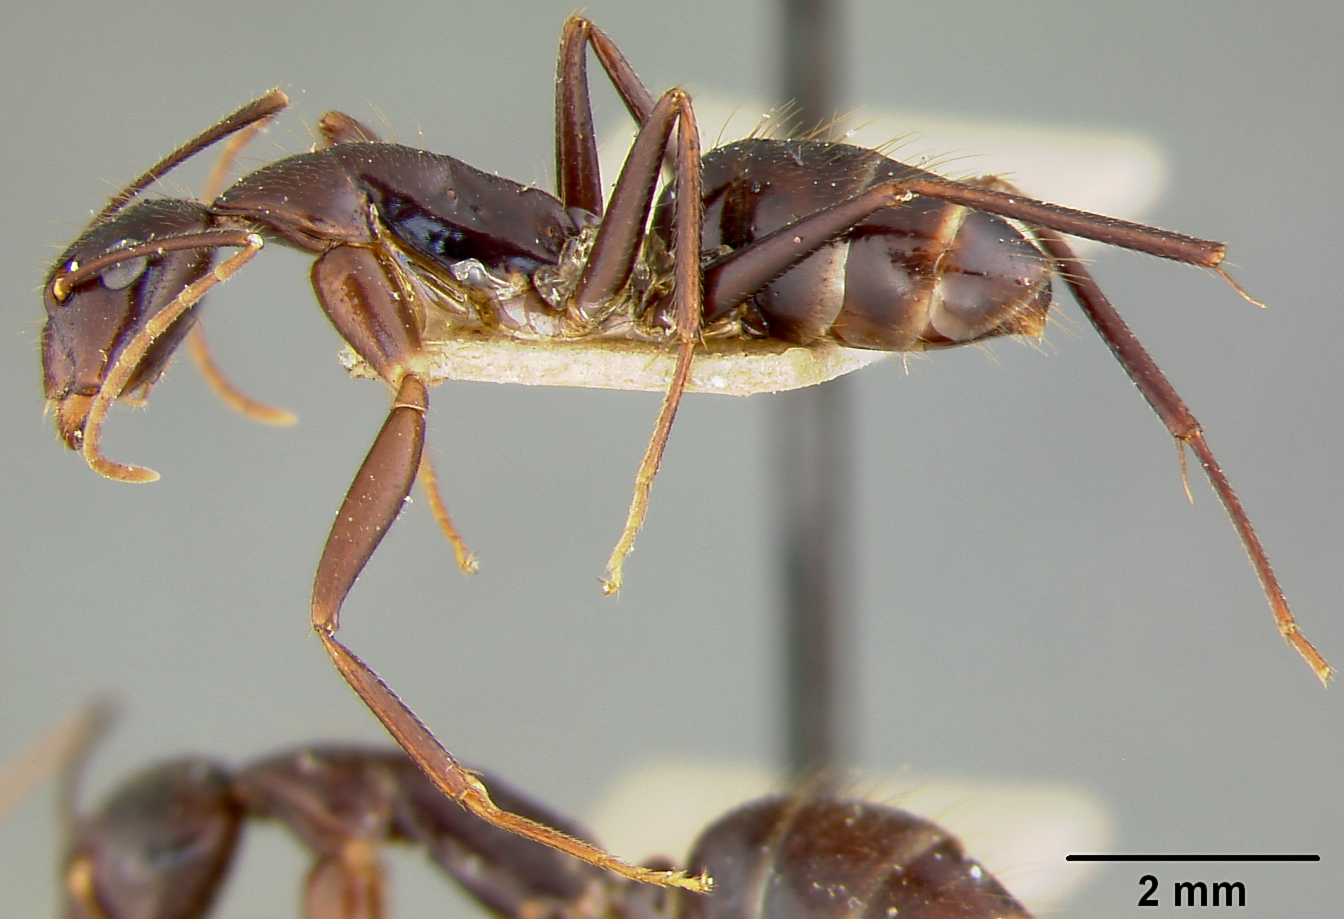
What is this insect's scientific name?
Camponotus maculatus
